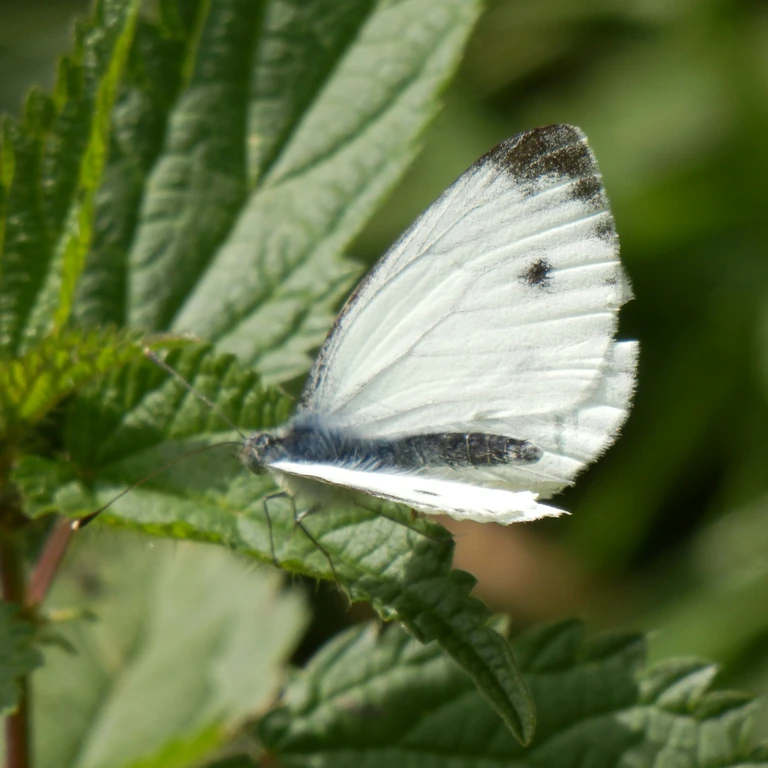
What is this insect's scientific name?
Pieris napi
